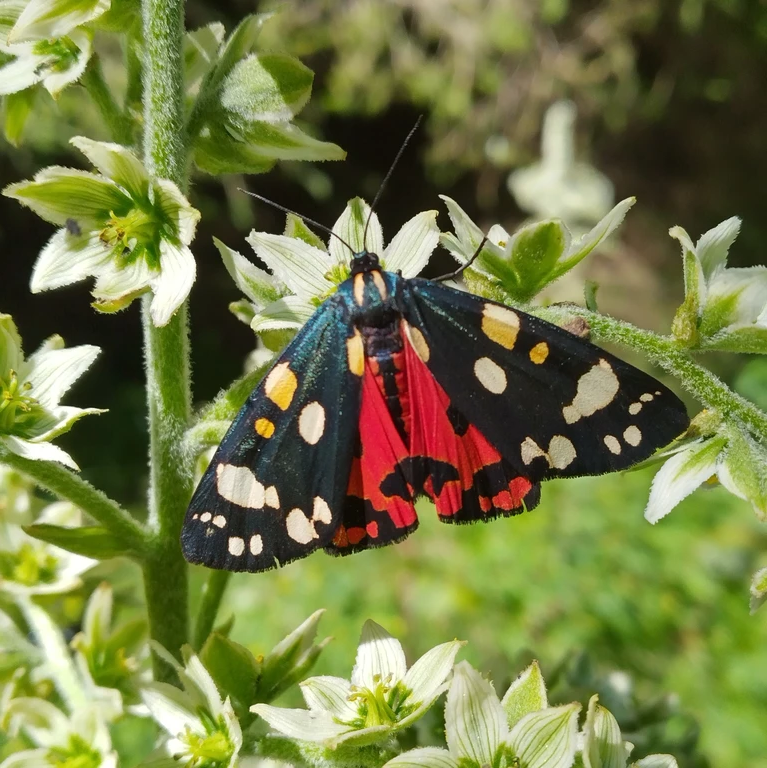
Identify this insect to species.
Callimorpha dominula
